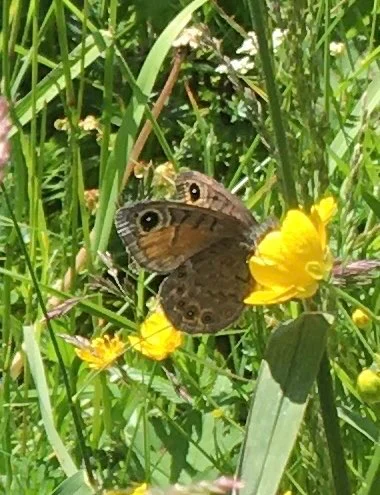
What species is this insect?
Lasiommata petropolitana (also Pararge petropolitana)
